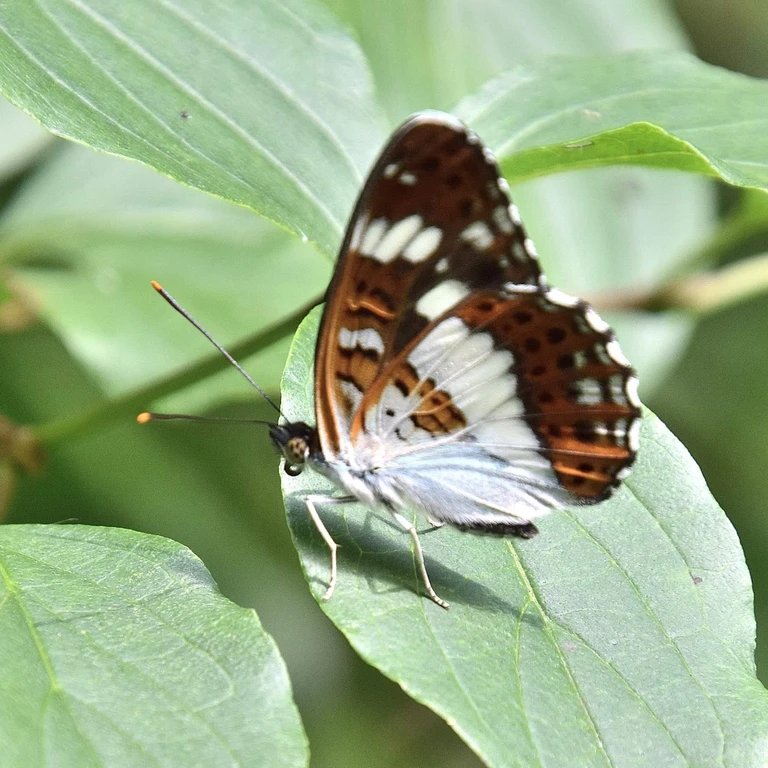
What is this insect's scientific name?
Limenitis camilla (also Ladoga camilla)
